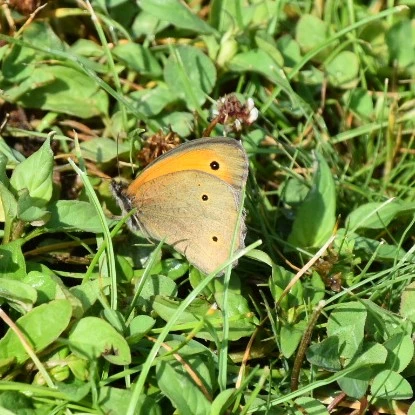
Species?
Maniola jurtina
